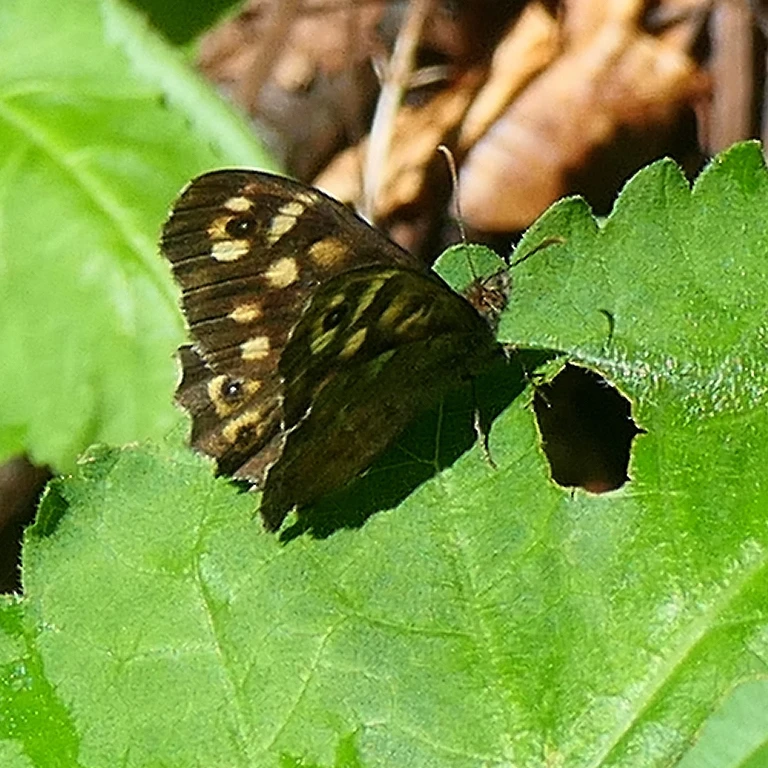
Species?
Pararge aegeria
